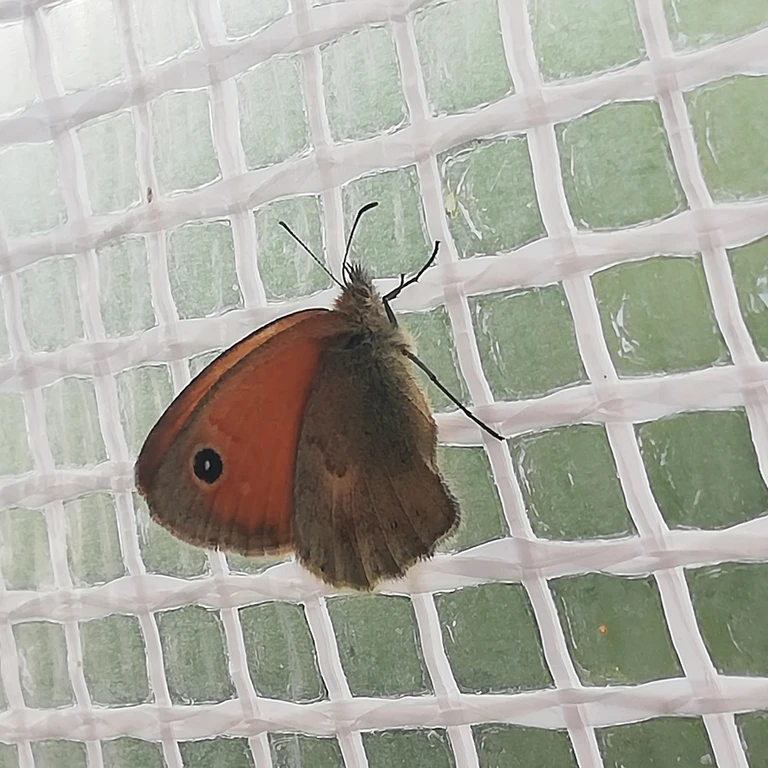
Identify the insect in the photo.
Coenonympha pamphilus
